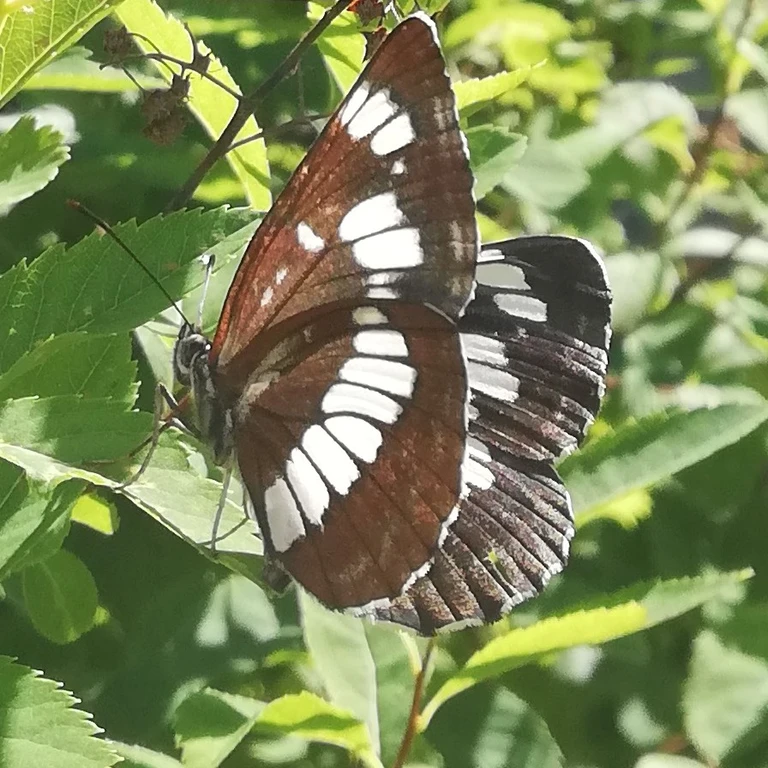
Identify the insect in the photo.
Neptis rivularis
